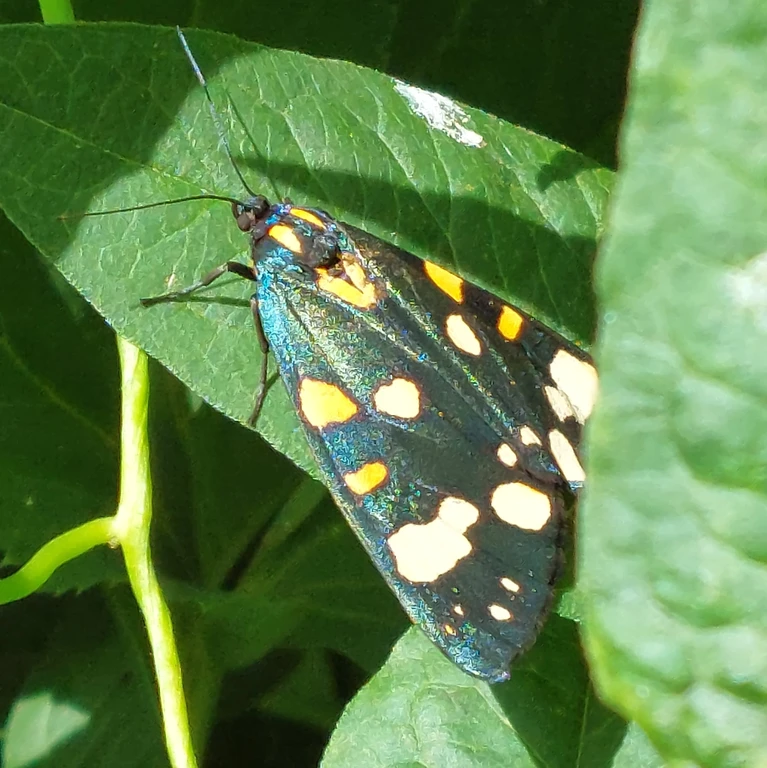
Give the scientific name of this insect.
Callimorpha dominula
